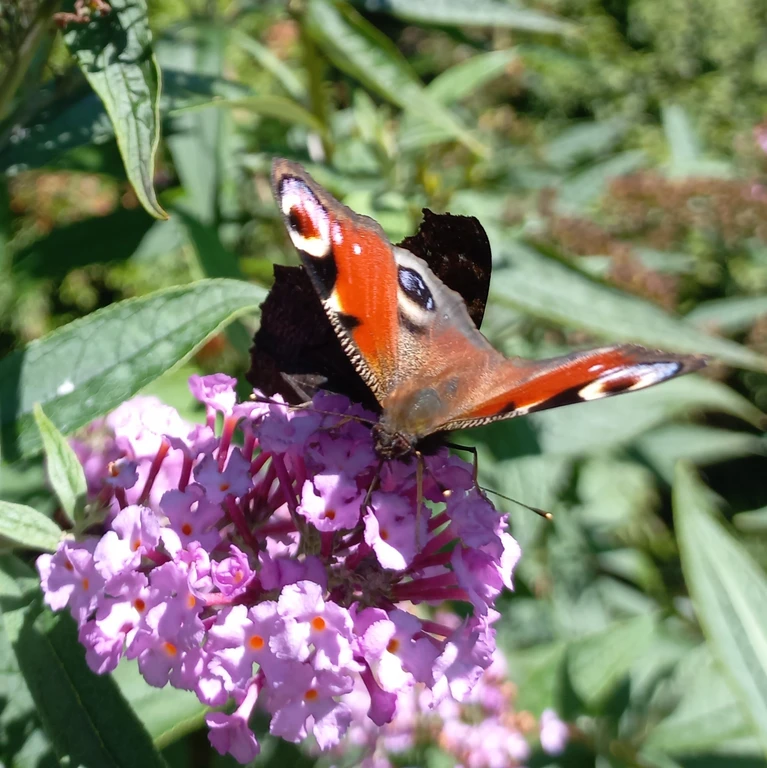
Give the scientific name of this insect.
Aglais io
